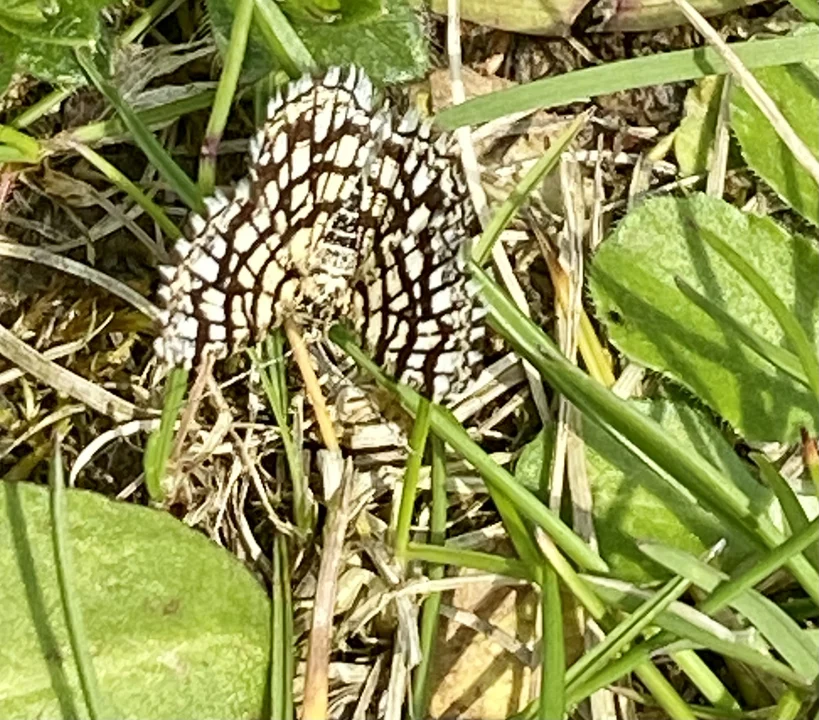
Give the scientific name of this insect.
Chiasmia clathrata
